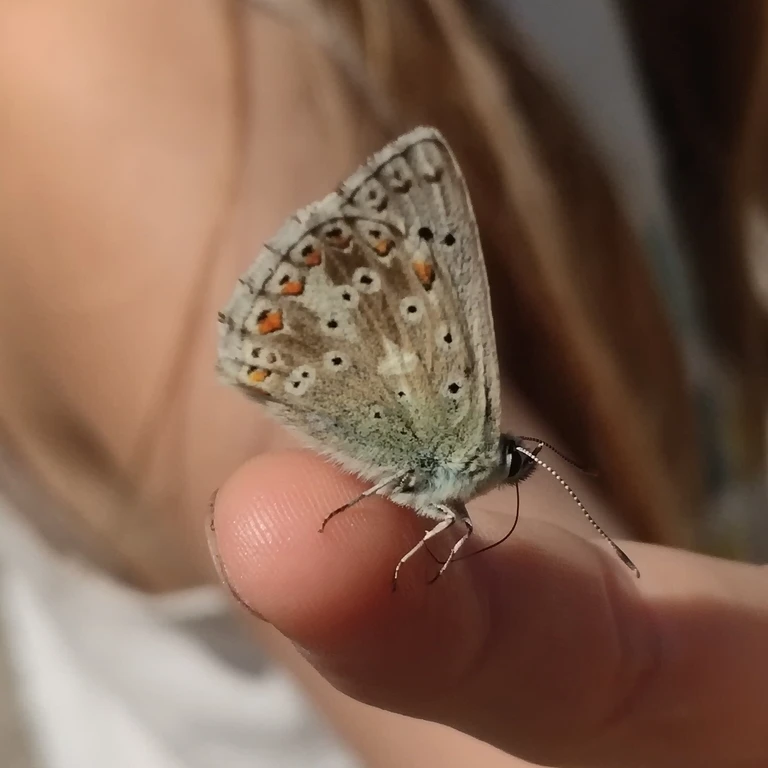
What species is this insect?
Lysandra coridon
